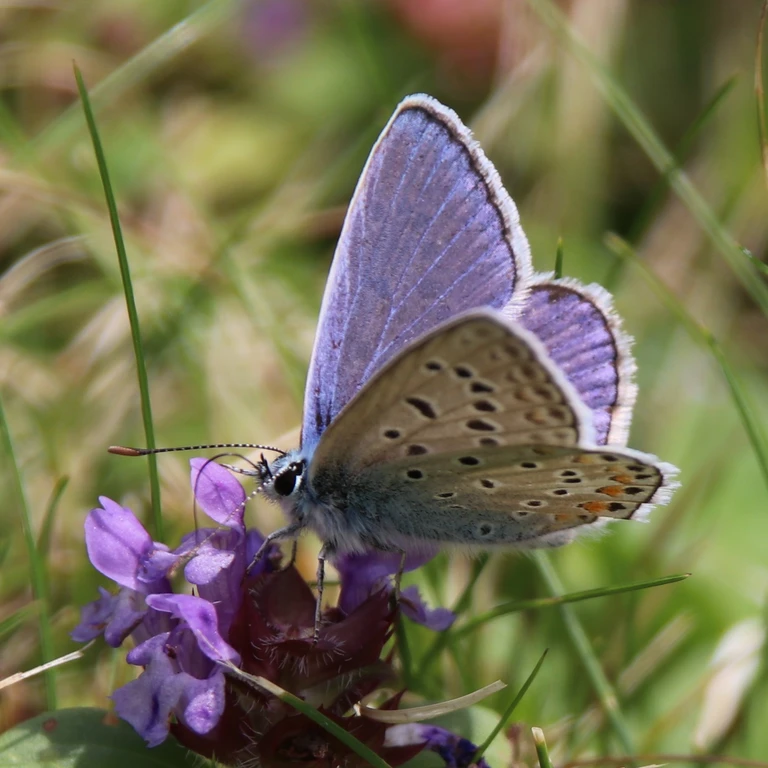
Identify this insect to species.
Polyommatus icarus
